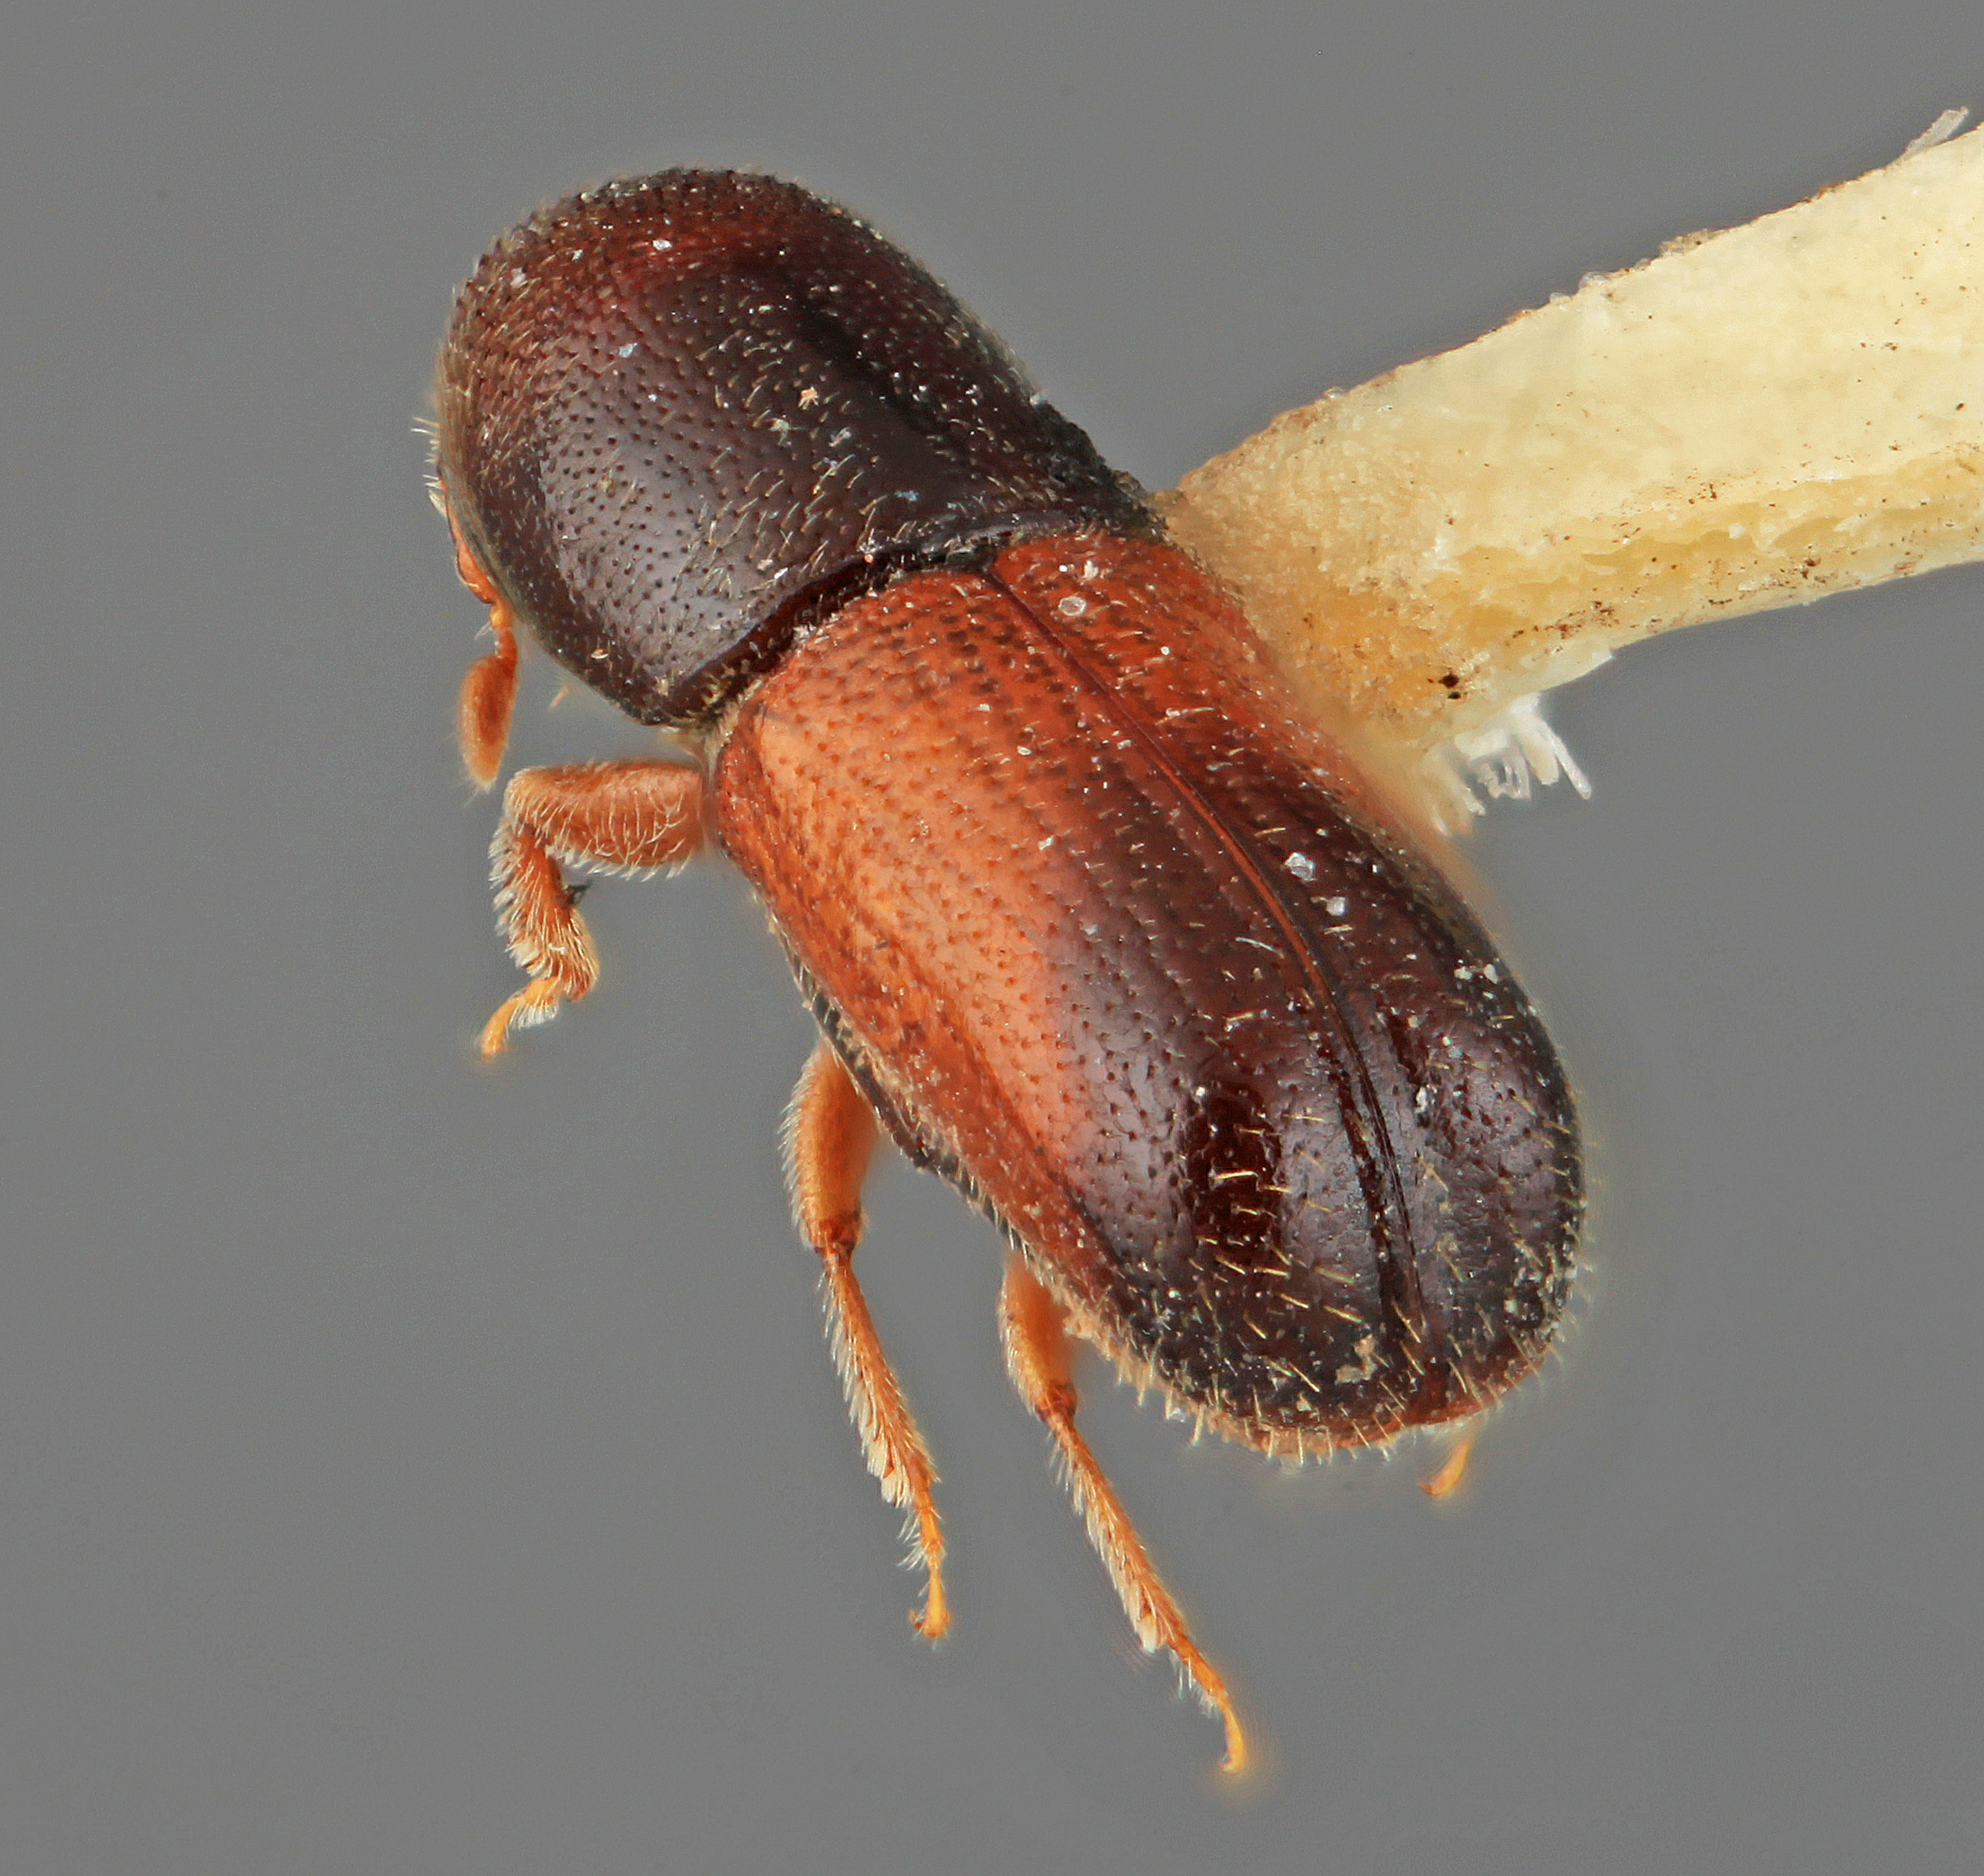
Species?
Araptus excavatus
